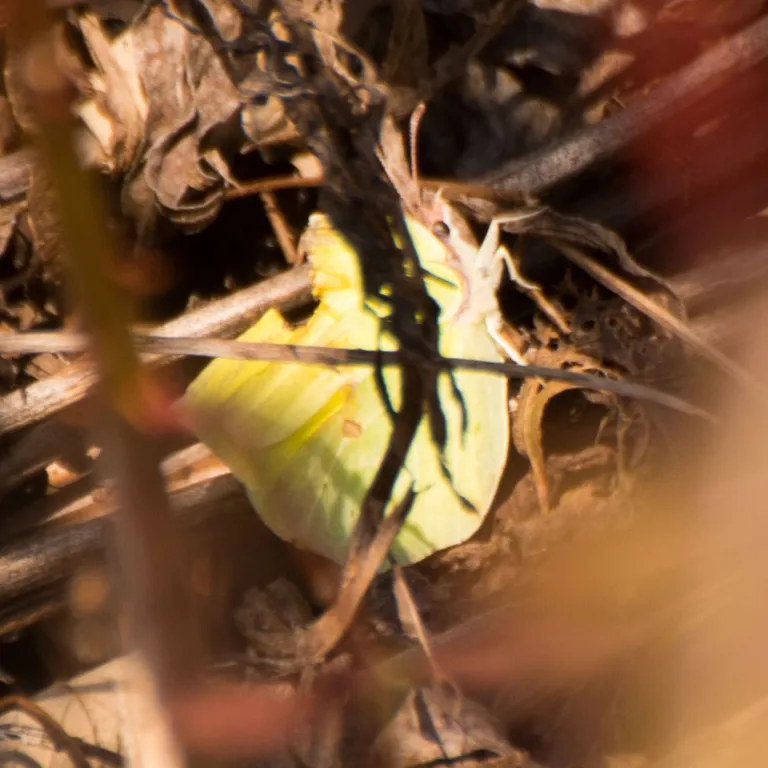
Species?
Gonepteryx rhamni
